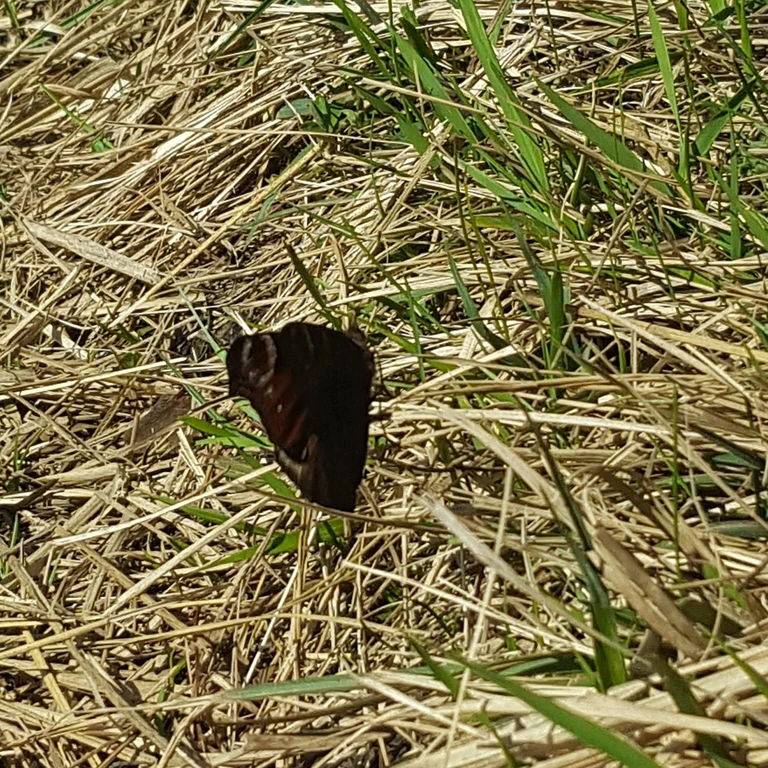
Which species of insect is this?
Aglais io
